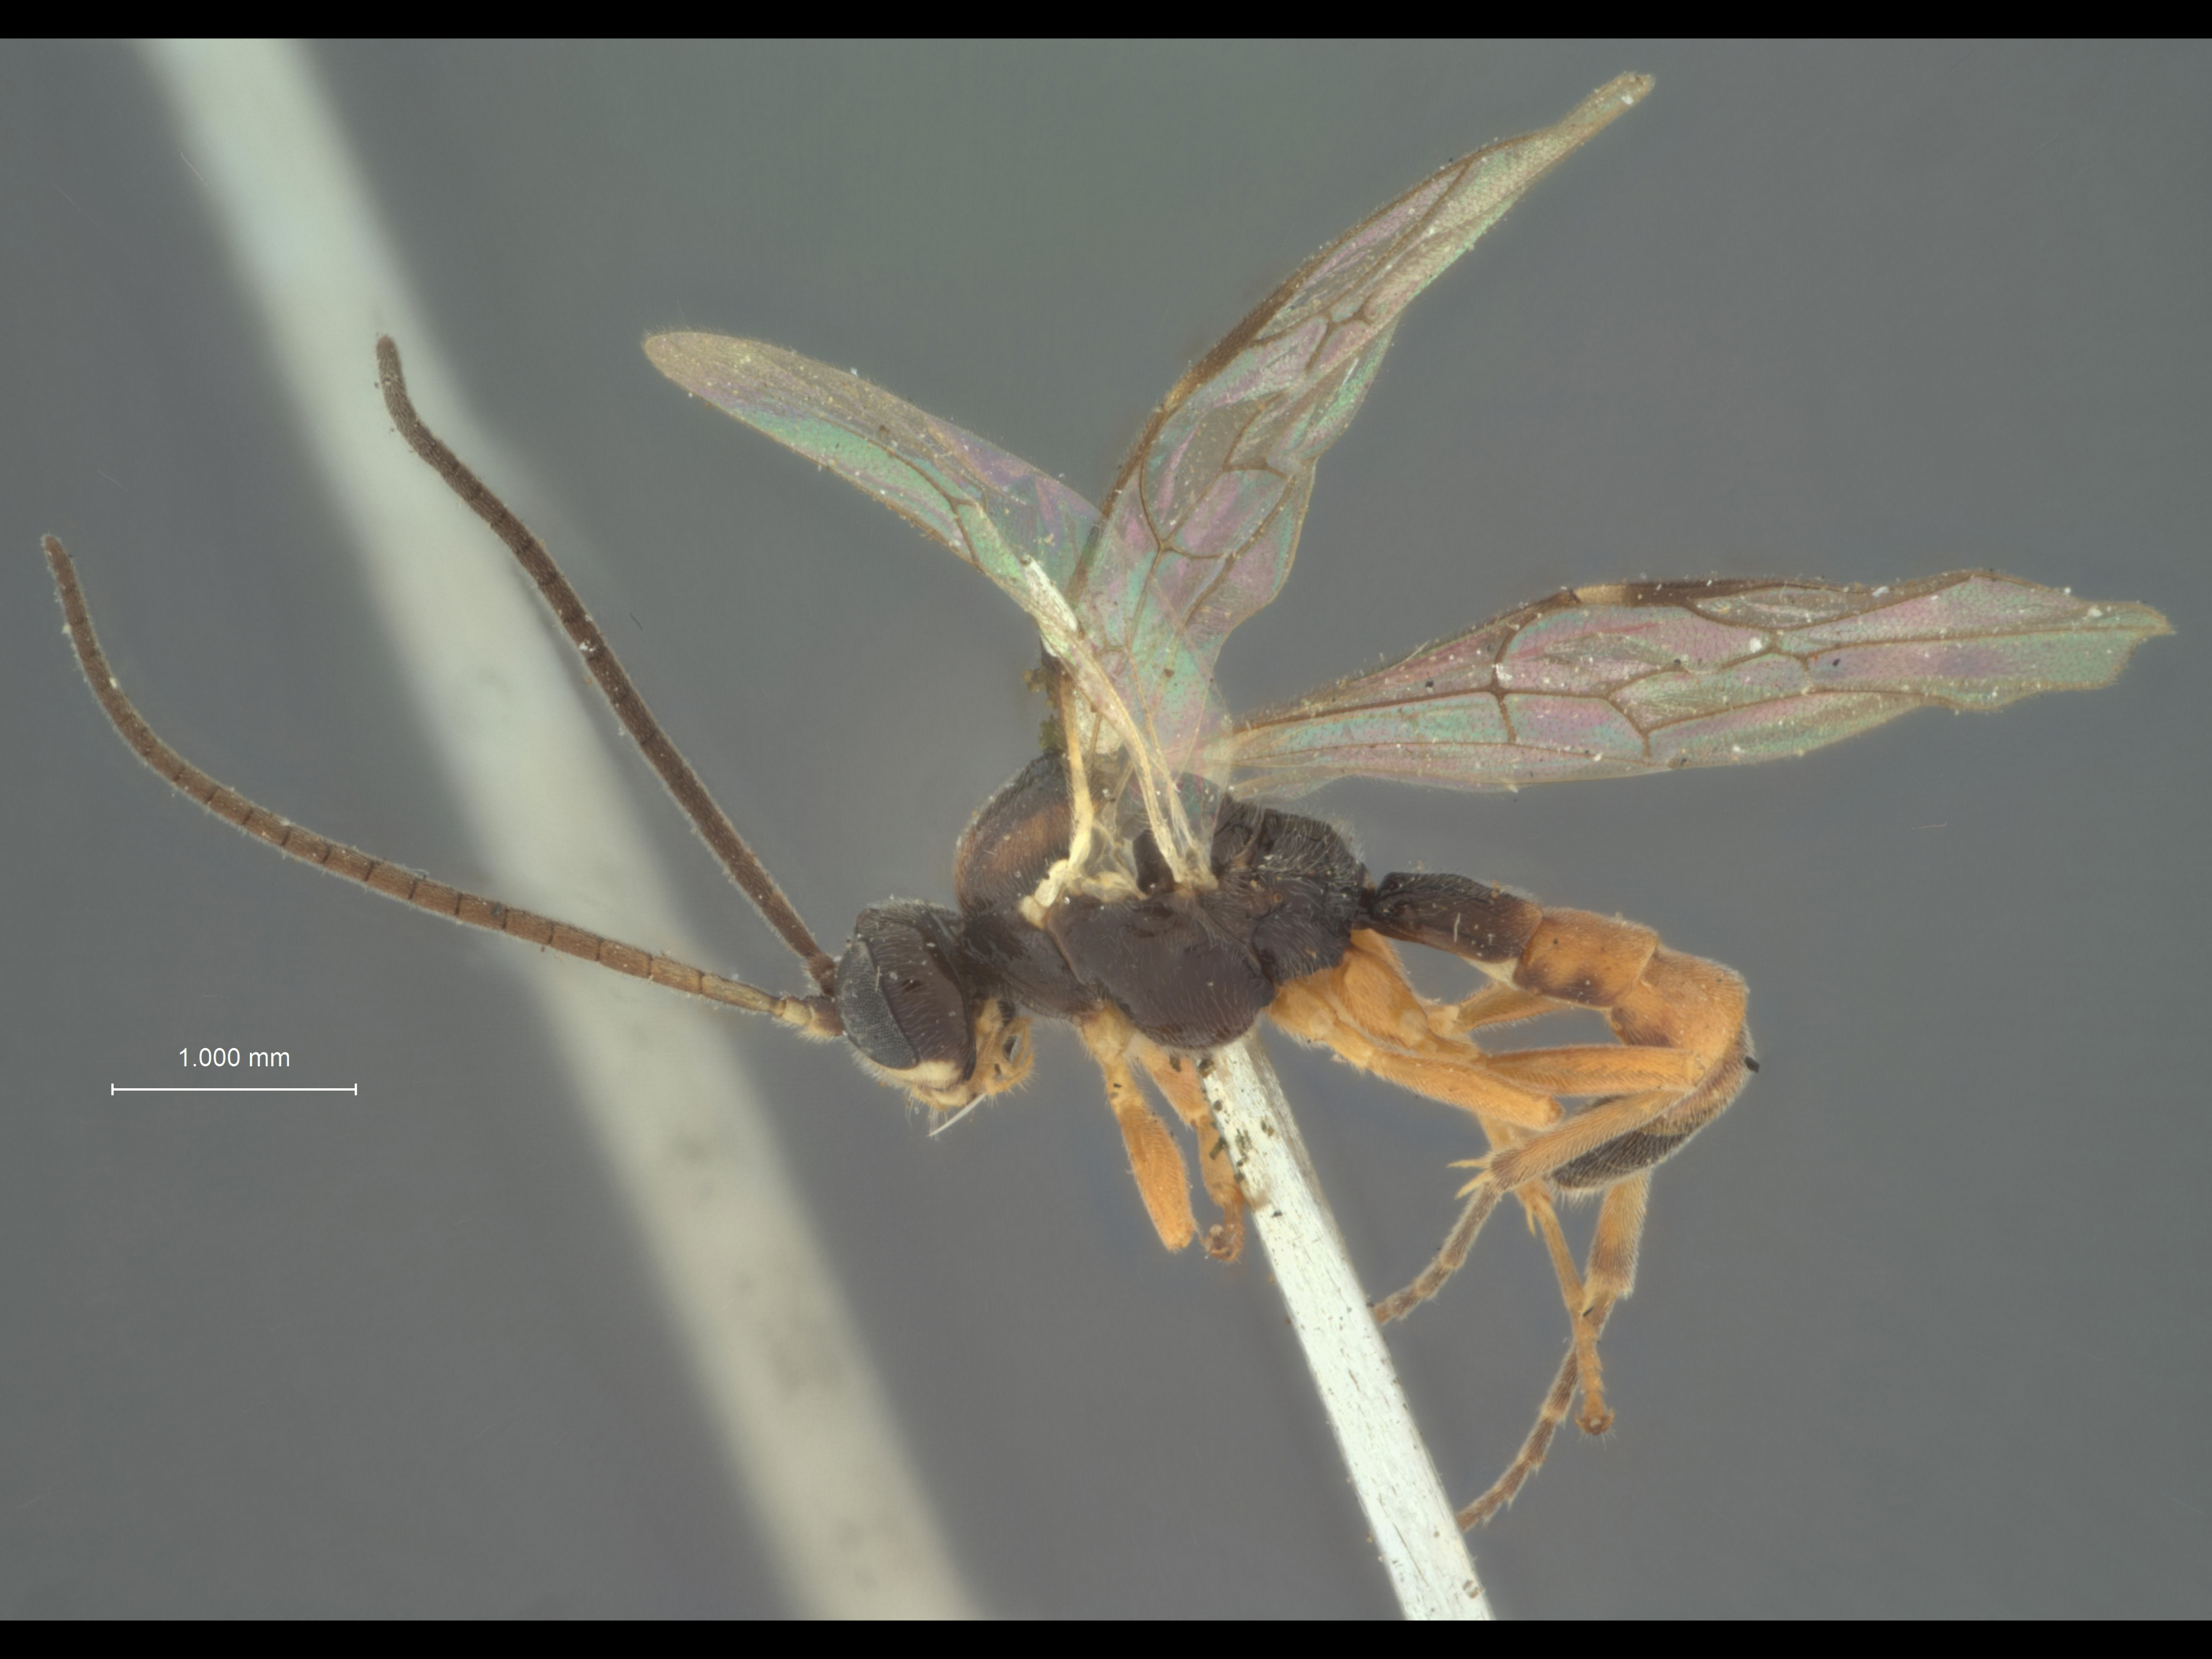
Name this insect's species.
Scopiorus niveicola
